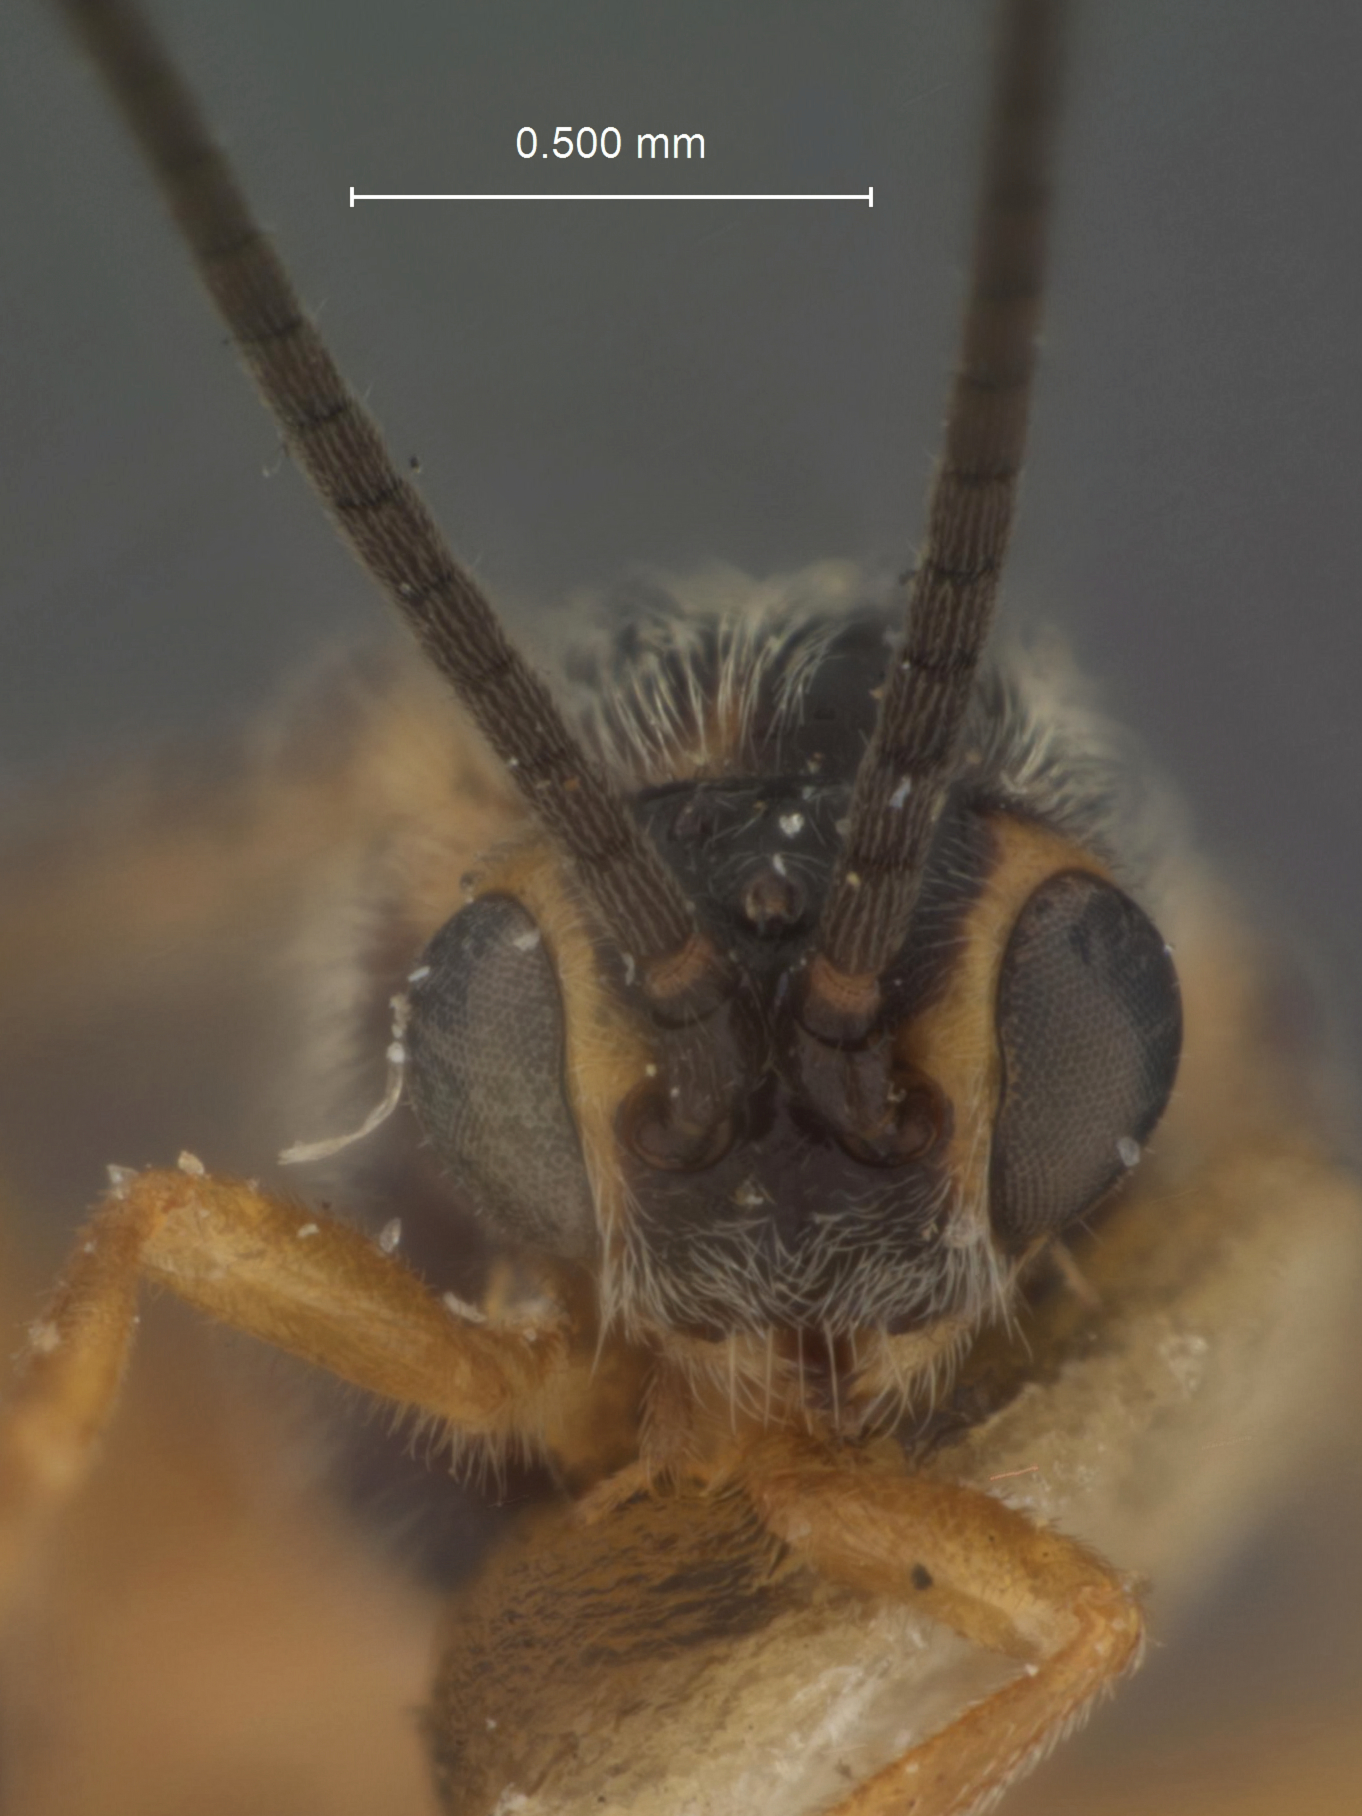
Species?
Microbracon coleophorae
